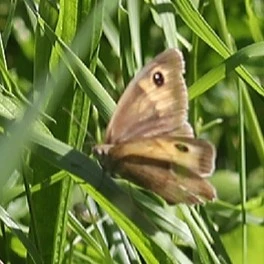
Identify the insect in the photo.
Maniola jurtina
